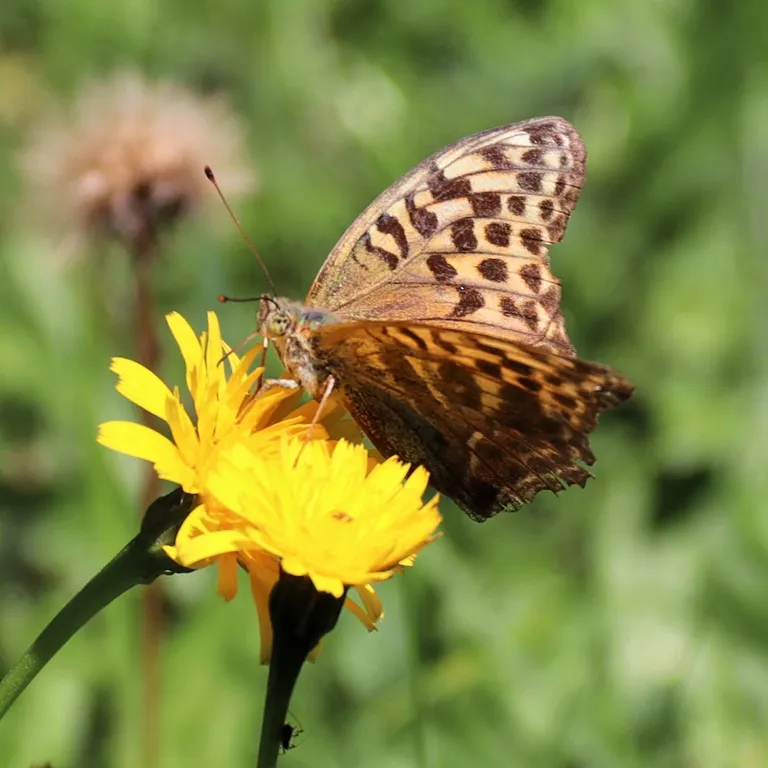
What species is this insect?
Argynnis paphia
